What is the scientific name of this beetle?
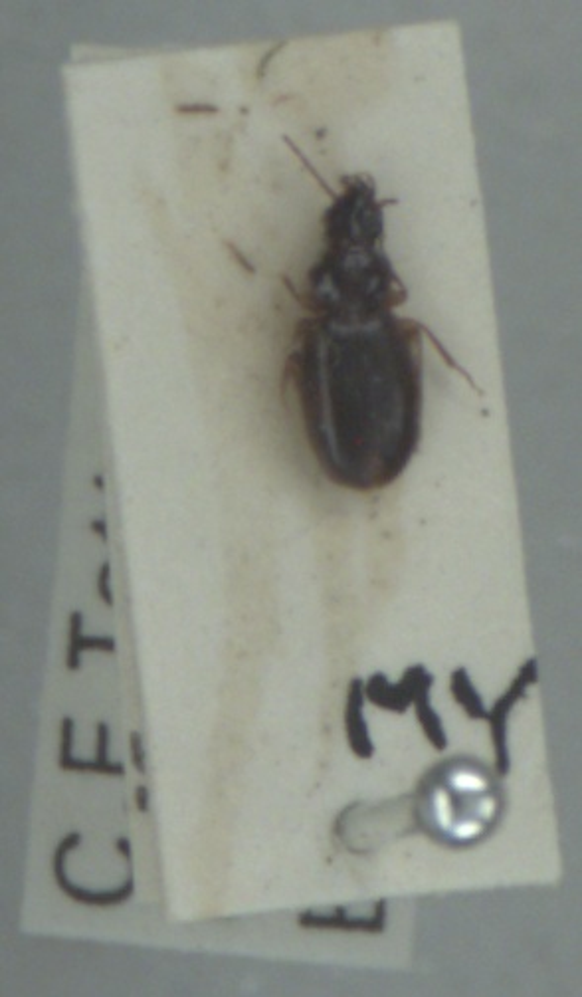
Trechus quadristriatus
